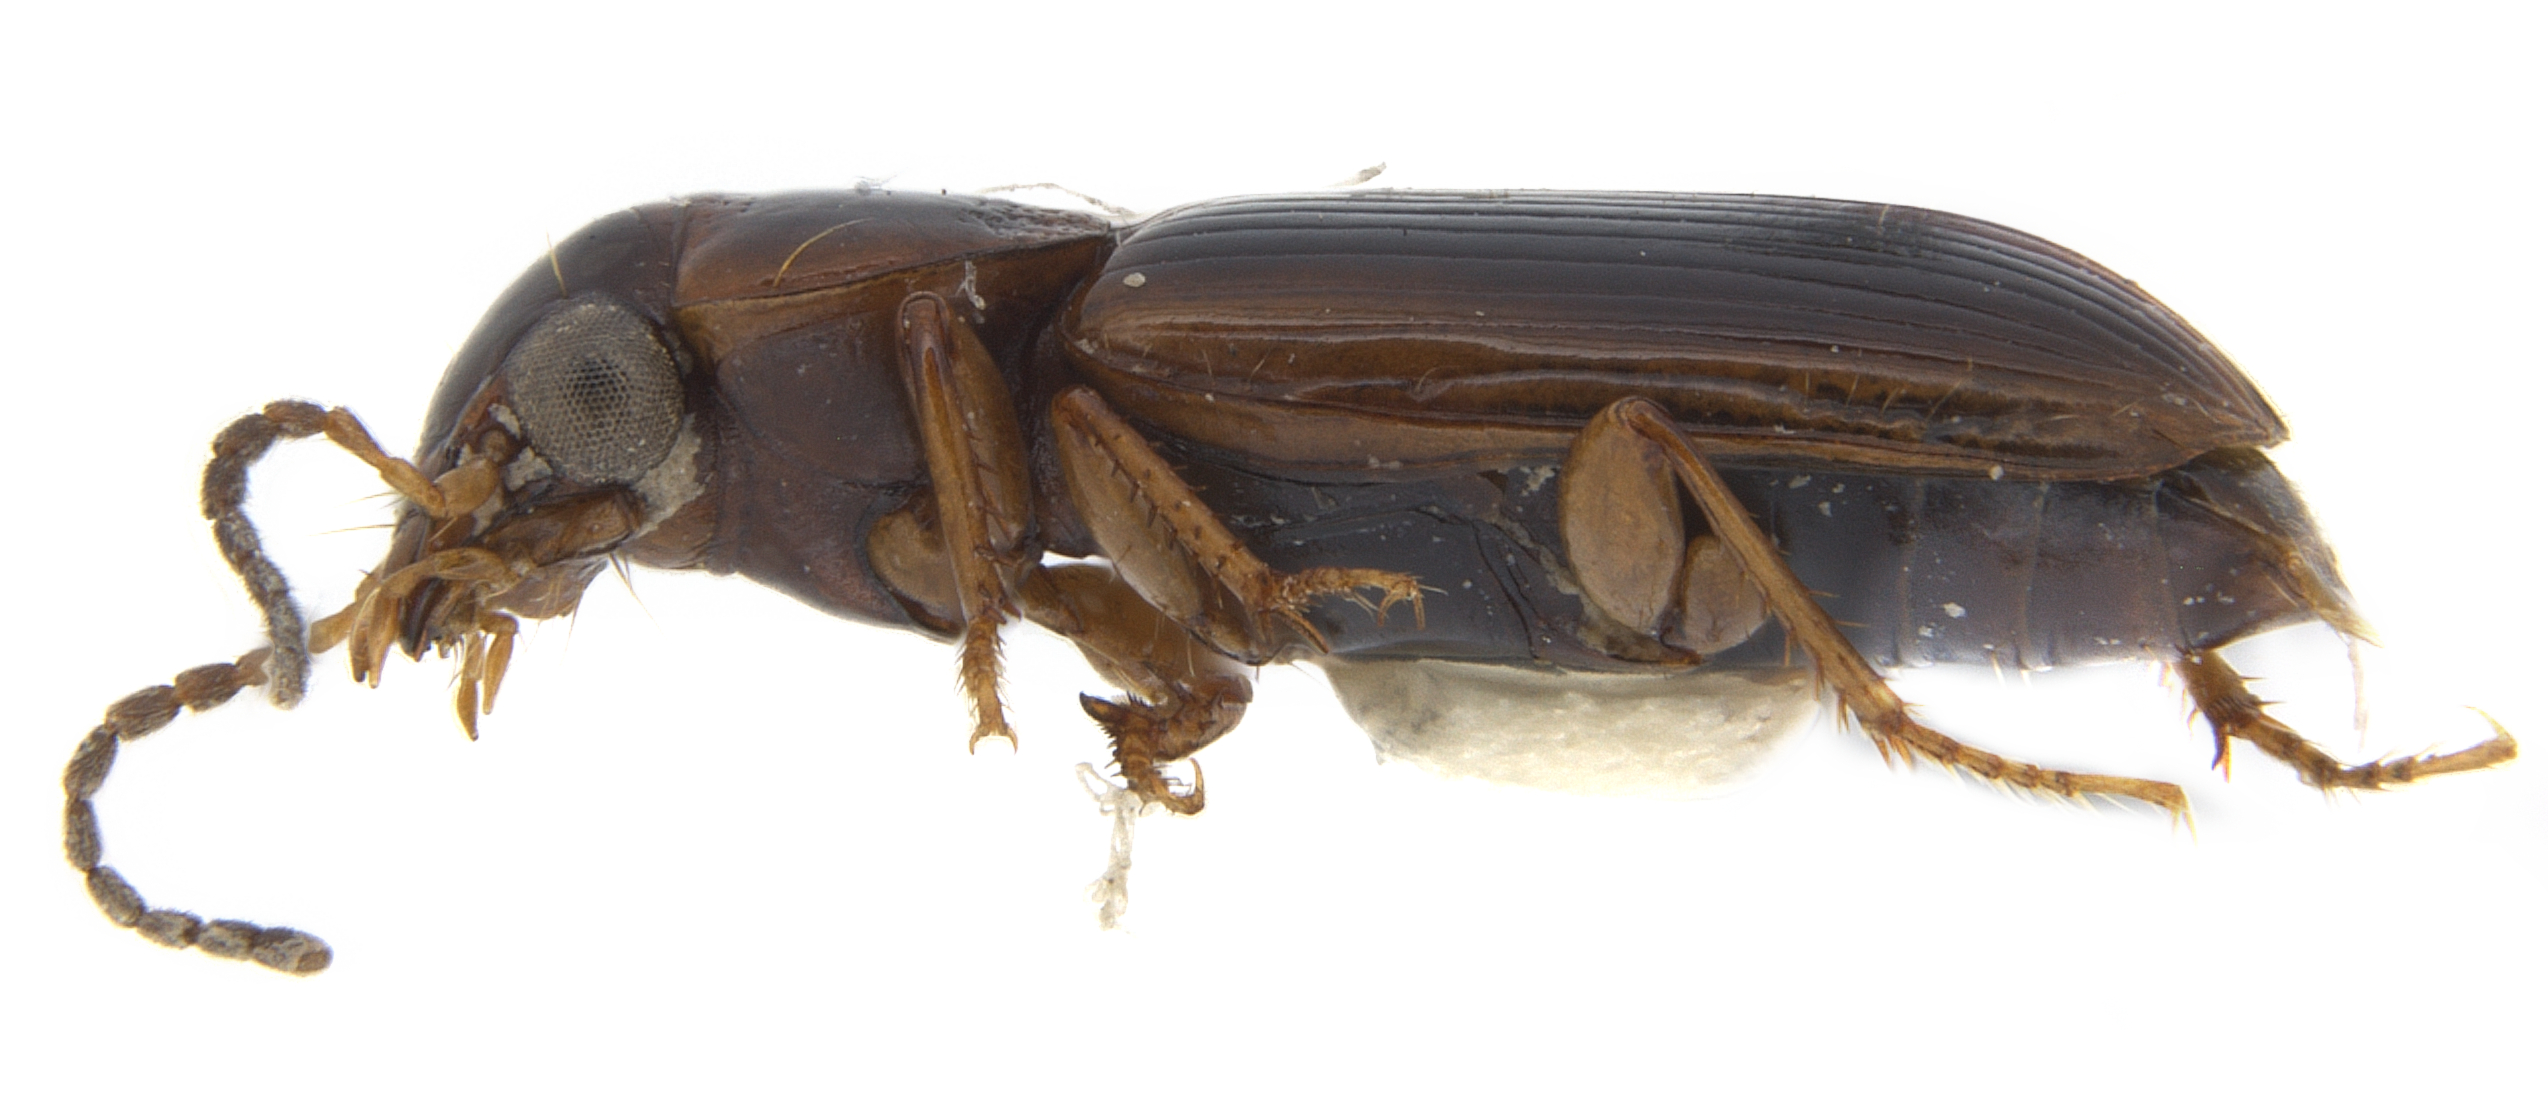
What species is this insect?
Acupalpus pauperculus
